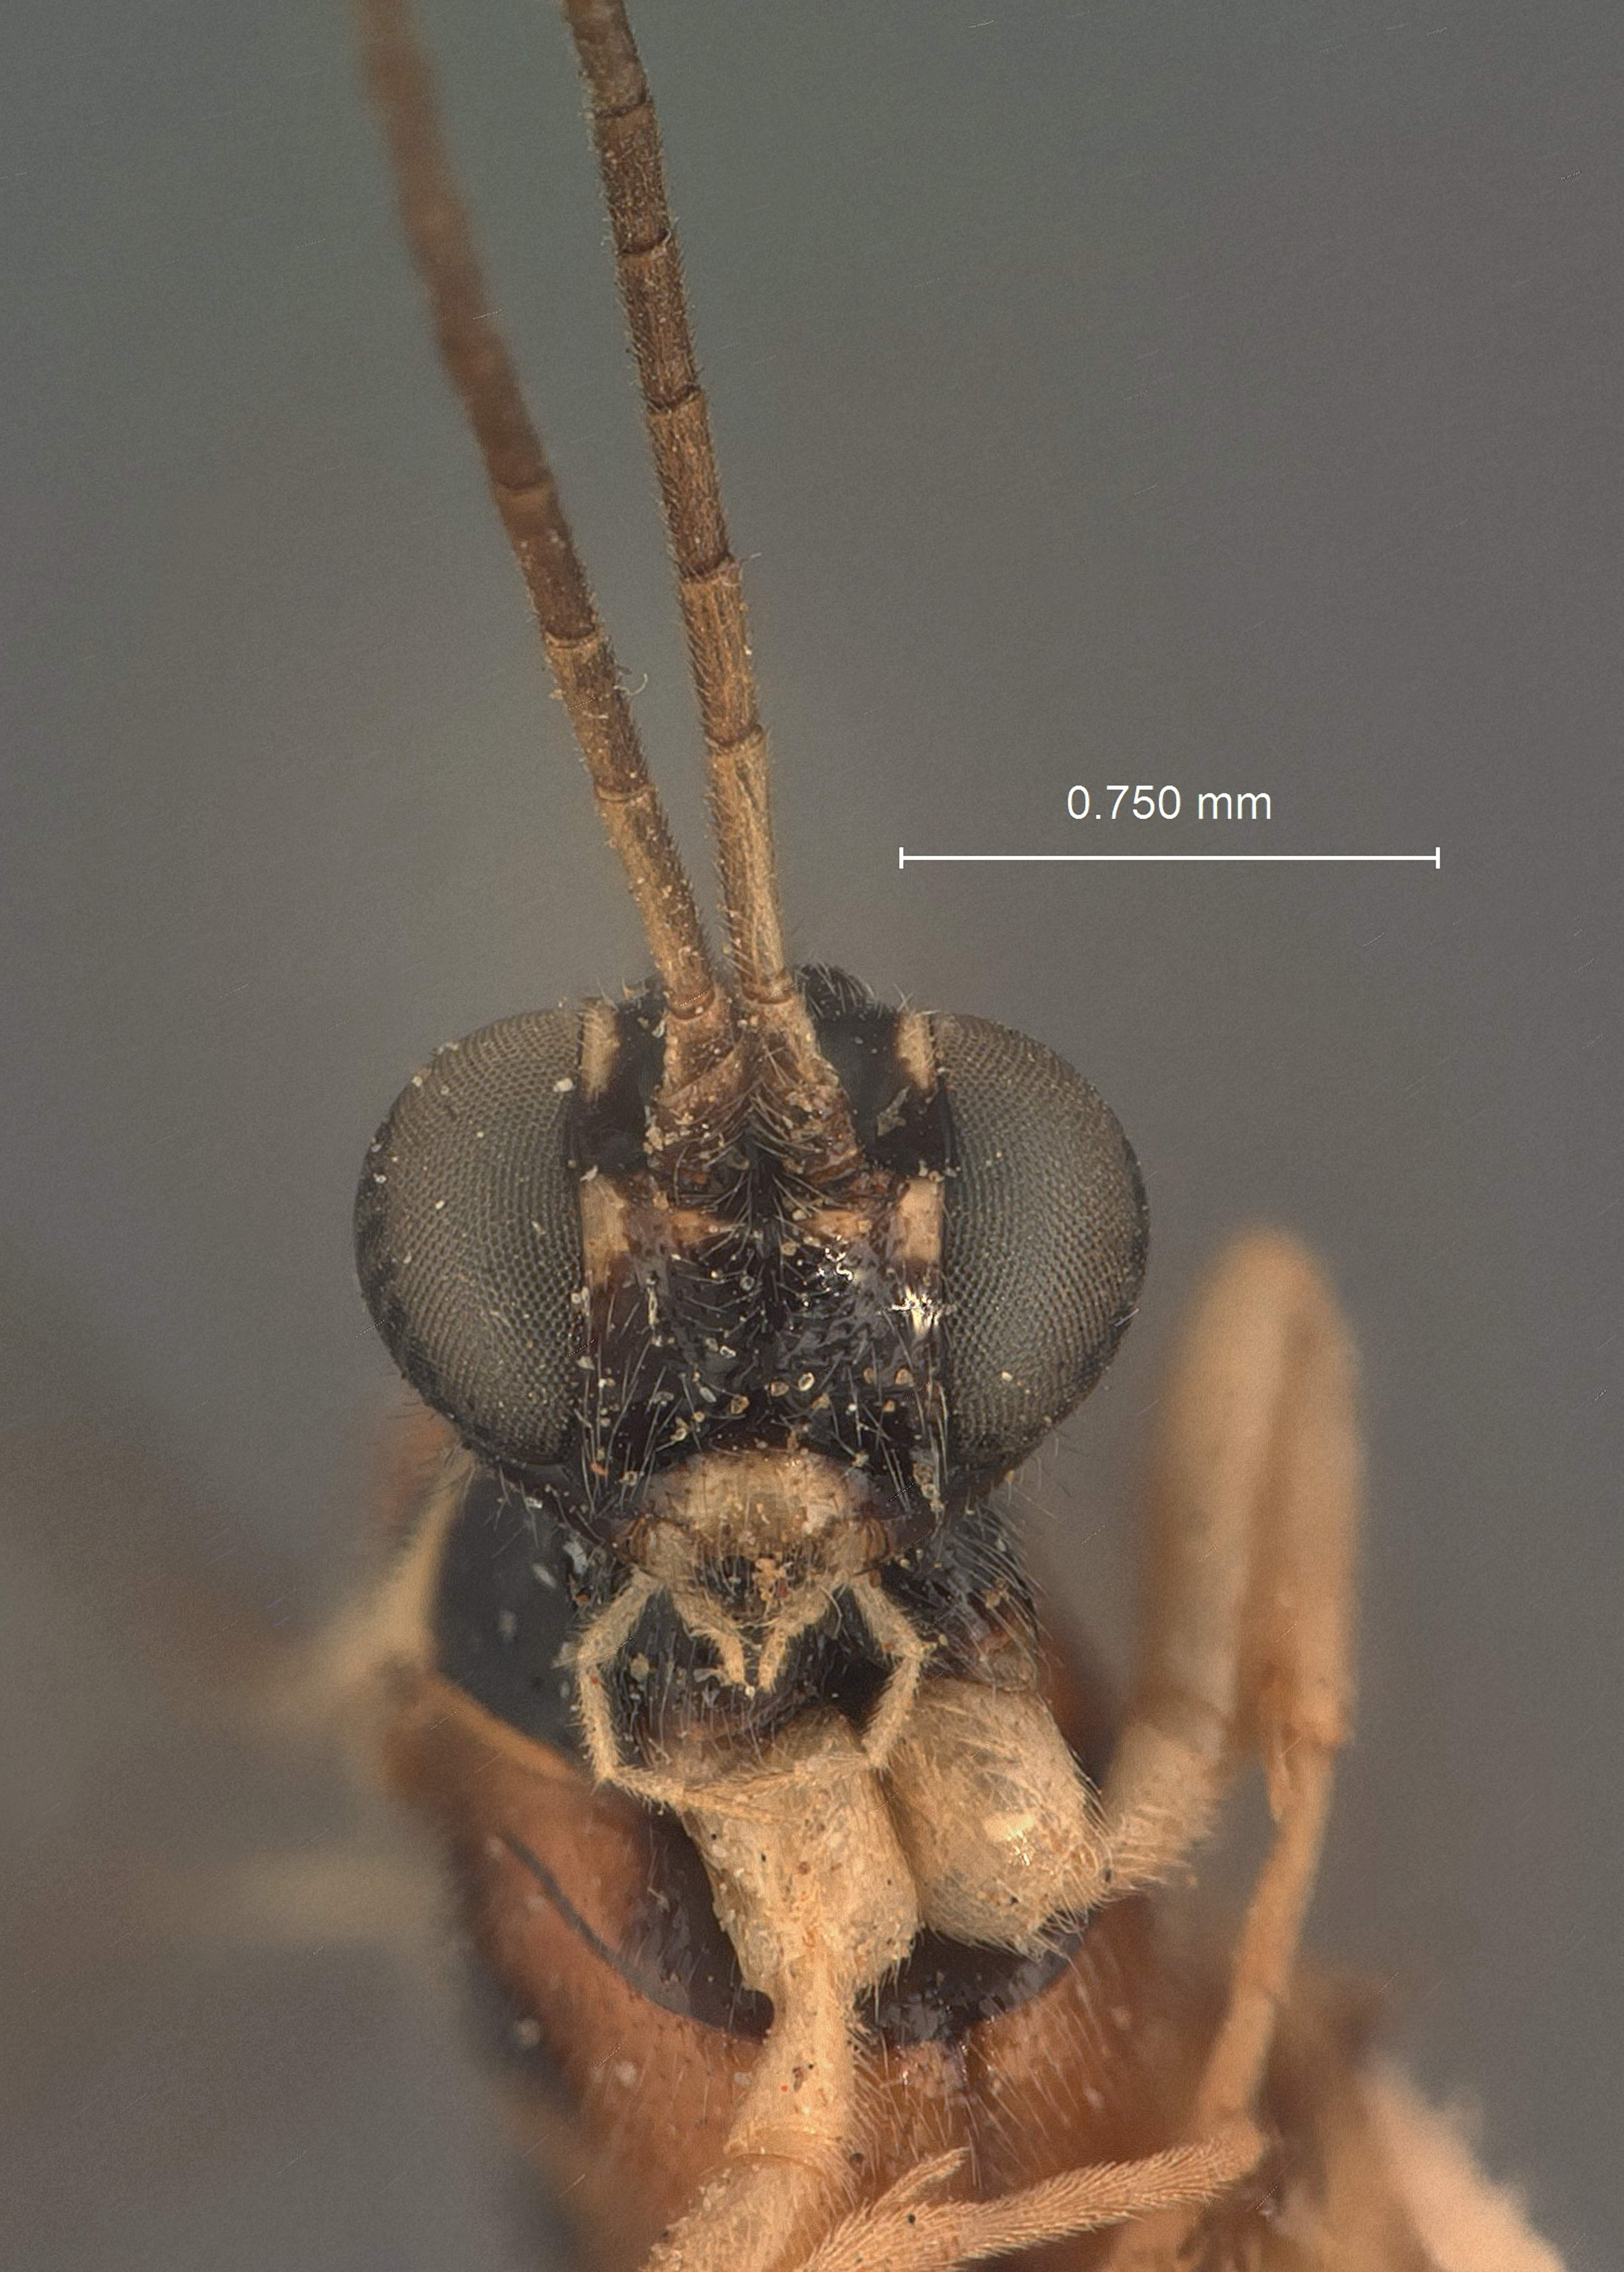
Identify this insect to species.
Clistopyga nigrifrons
